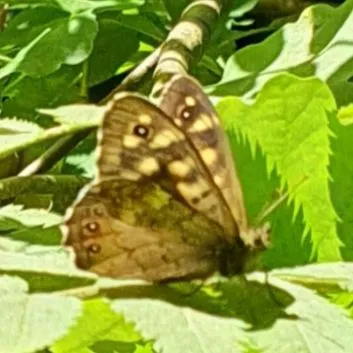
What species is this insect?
Pararge aegeria
